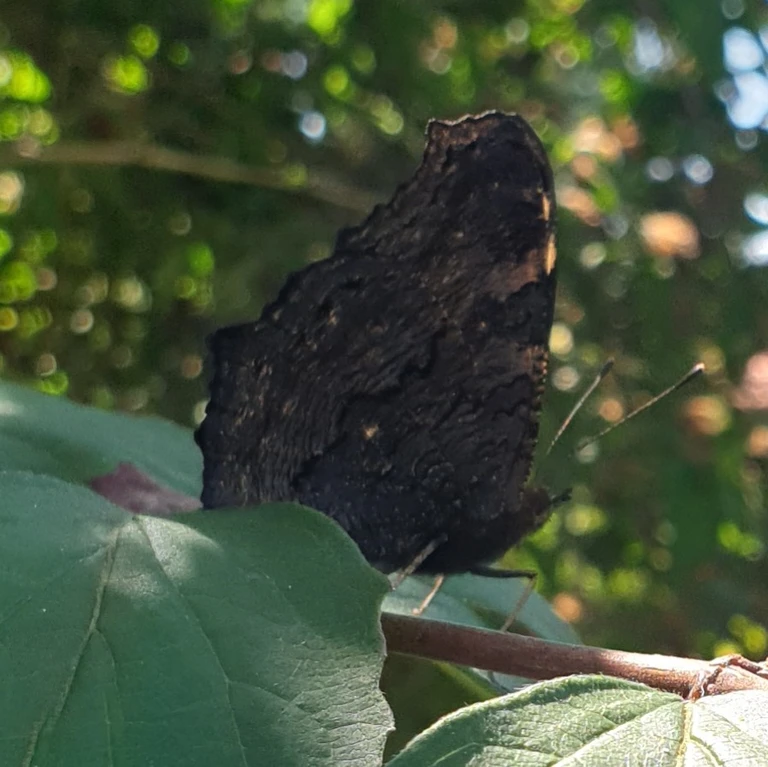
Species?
Aglais io
